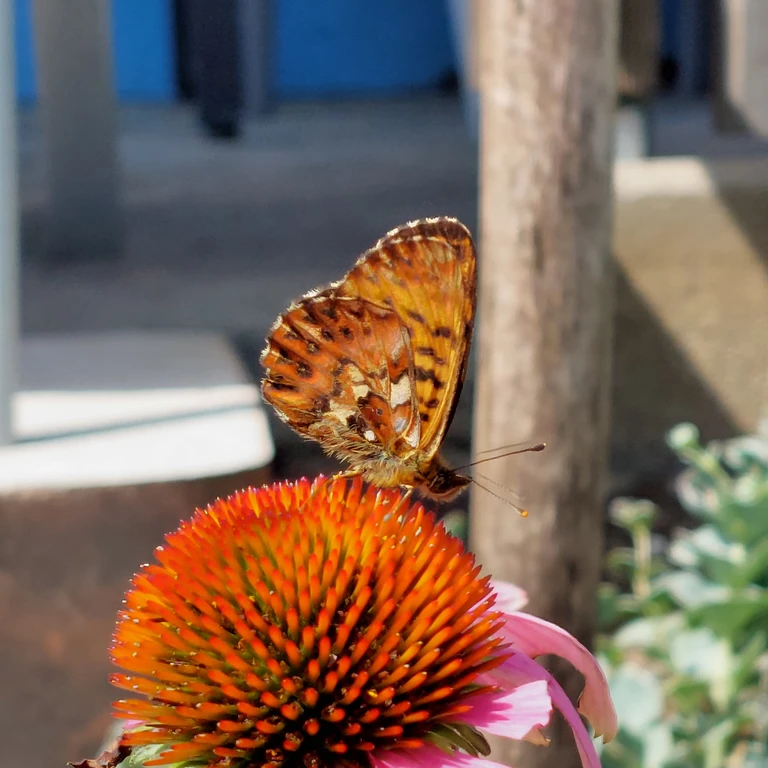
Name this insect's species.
Boloria titania
